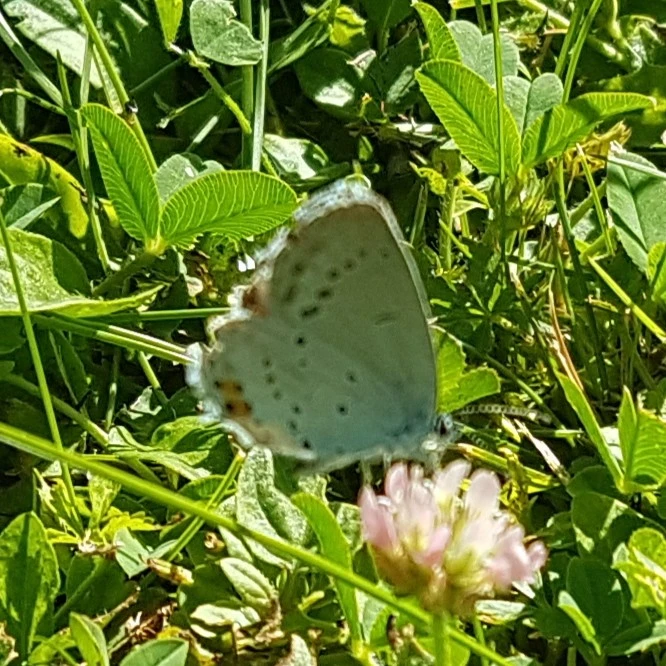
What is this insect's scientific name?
Cupido argiades (also Elkalyce argiades)
